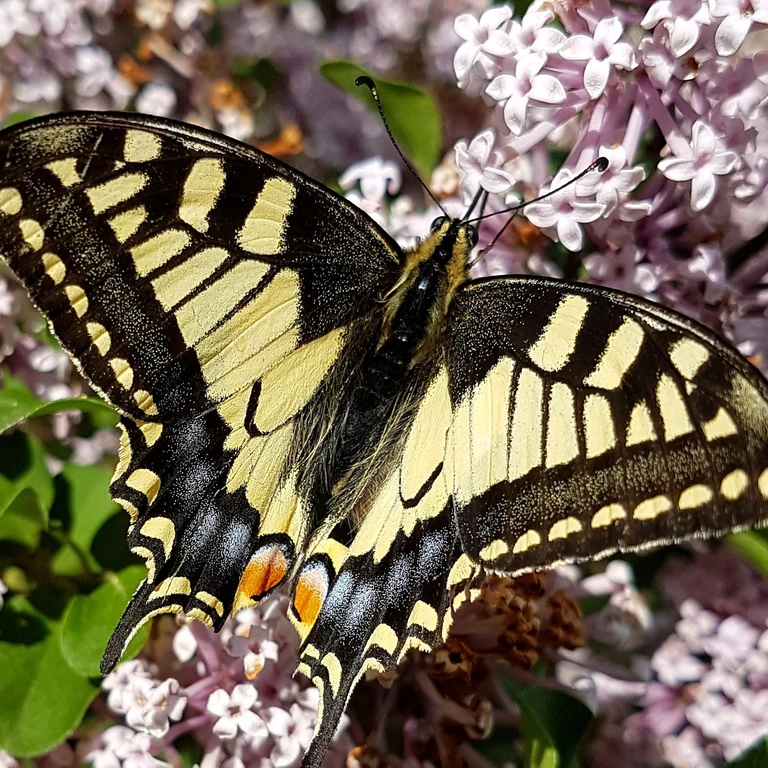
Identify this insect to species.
Papilio machaon
